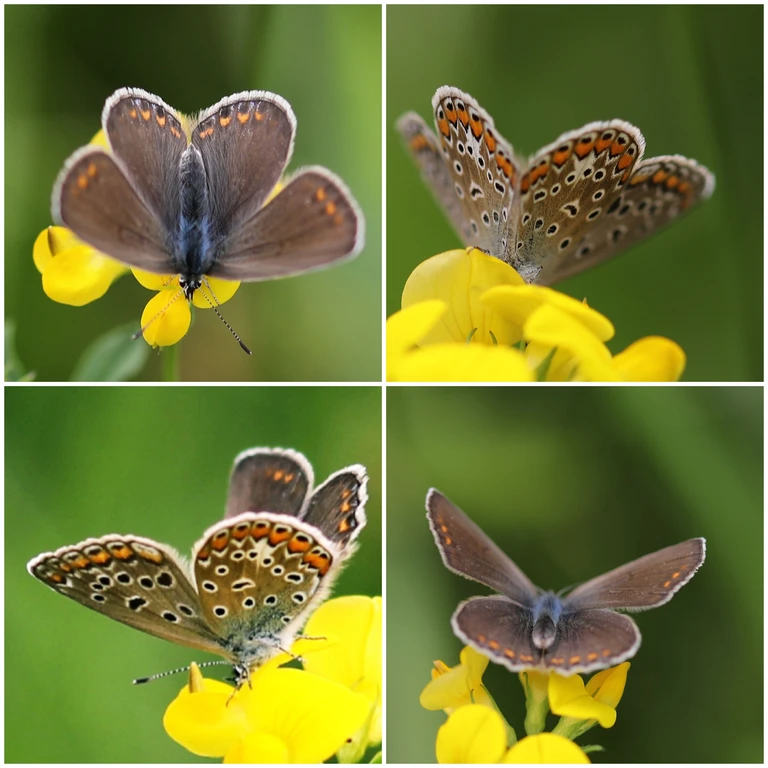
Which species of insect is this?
Polyommatus icarus
